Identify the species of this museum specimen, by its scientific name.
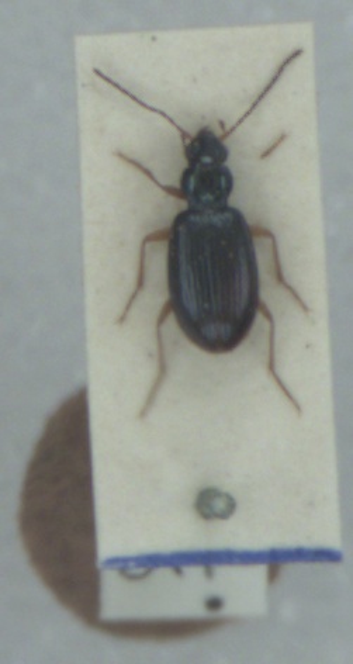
Bembidion monticola
